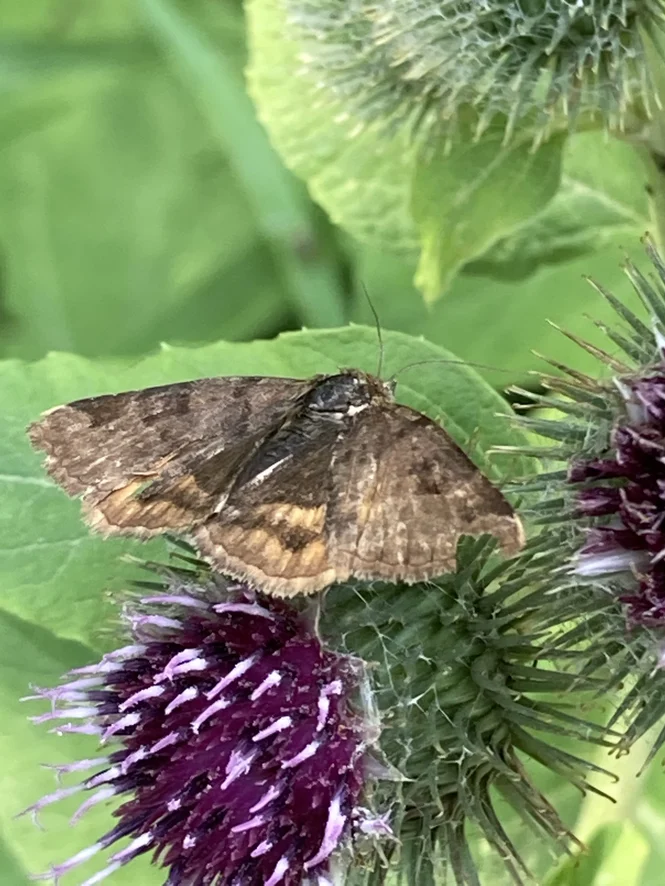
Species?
Euclidia glyphica
